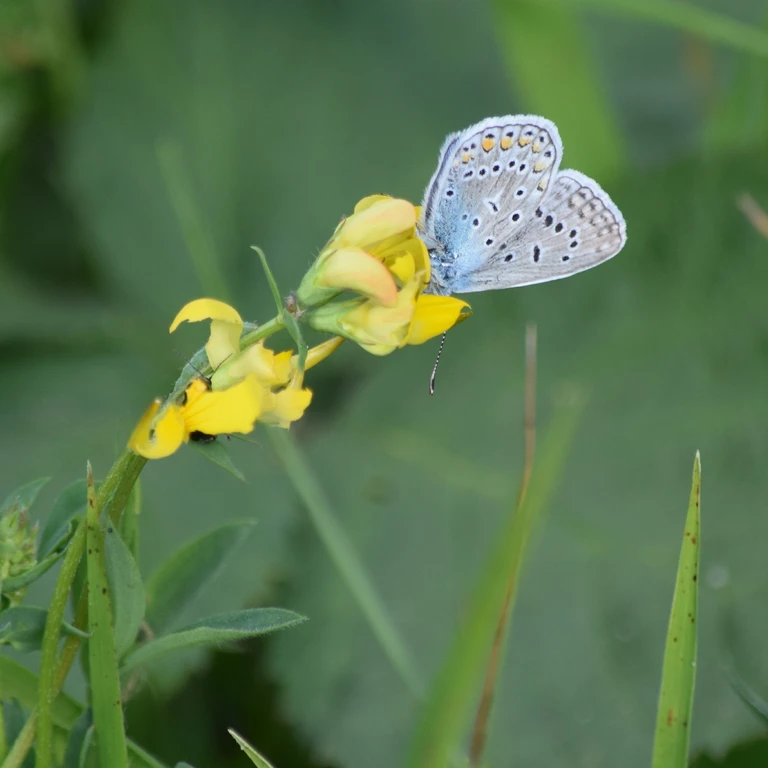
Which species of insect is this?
Polyommatus icarus
